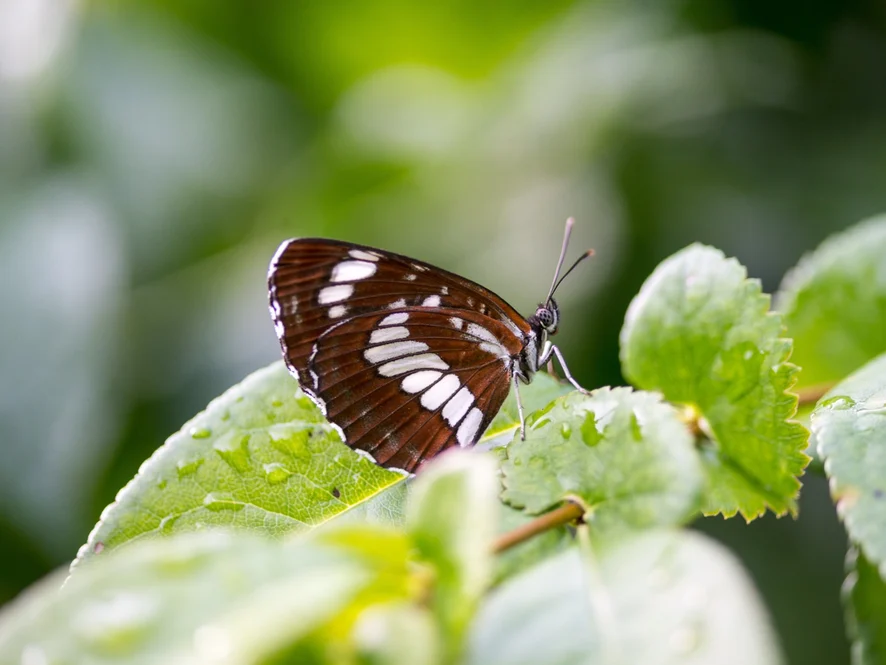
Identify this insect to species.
Neptis rivularis
